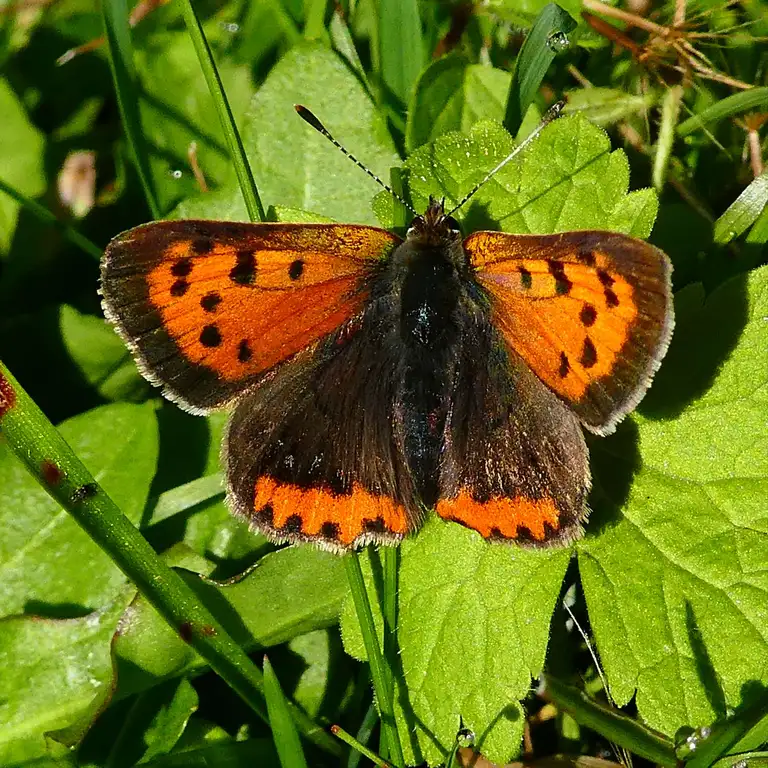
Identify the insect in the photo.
Lycaena phlaeas
